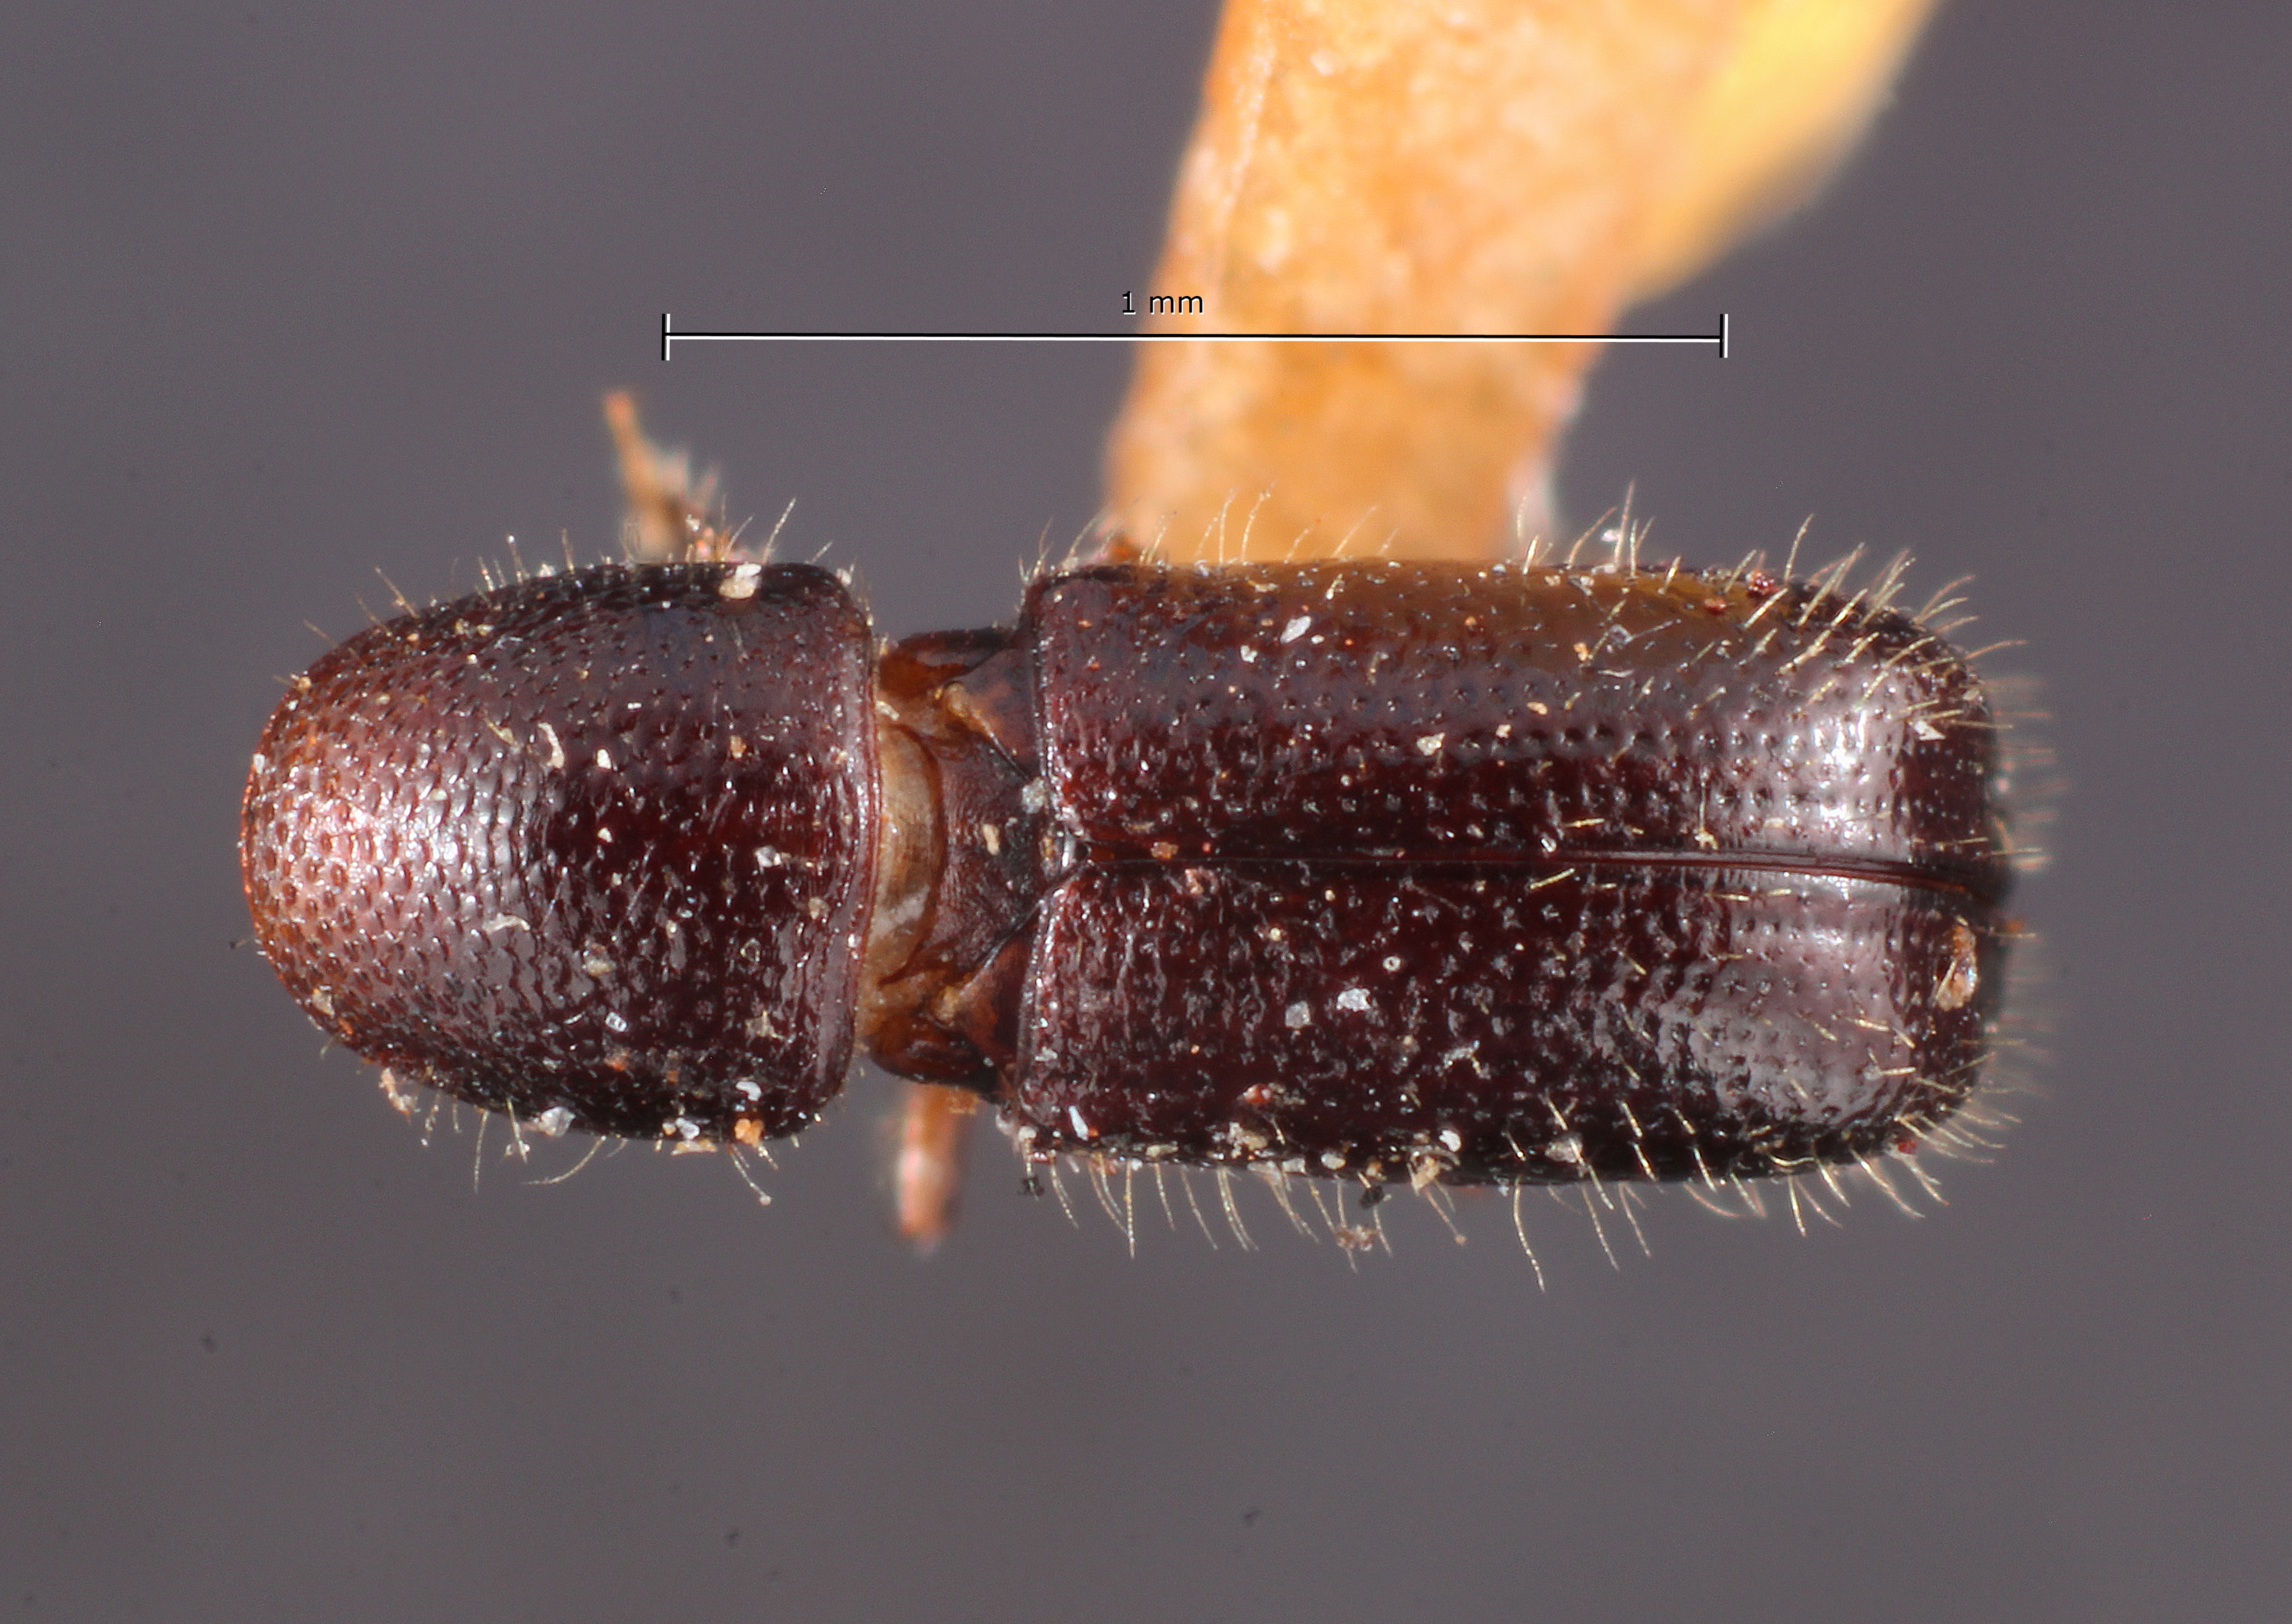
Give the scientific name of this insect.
Xylocleptes guatemalensis
